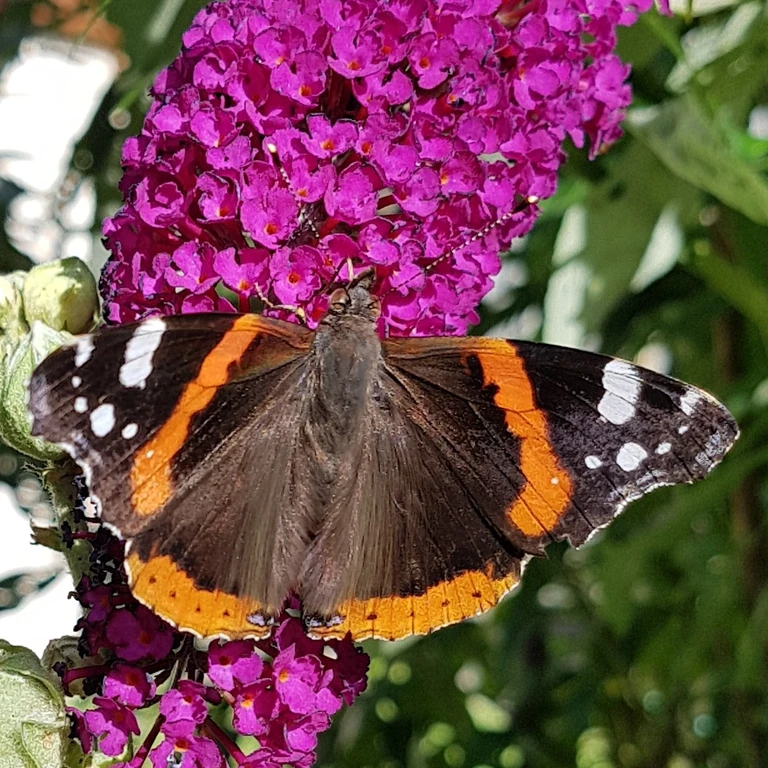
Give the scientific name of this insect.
Vanessa atalanta
